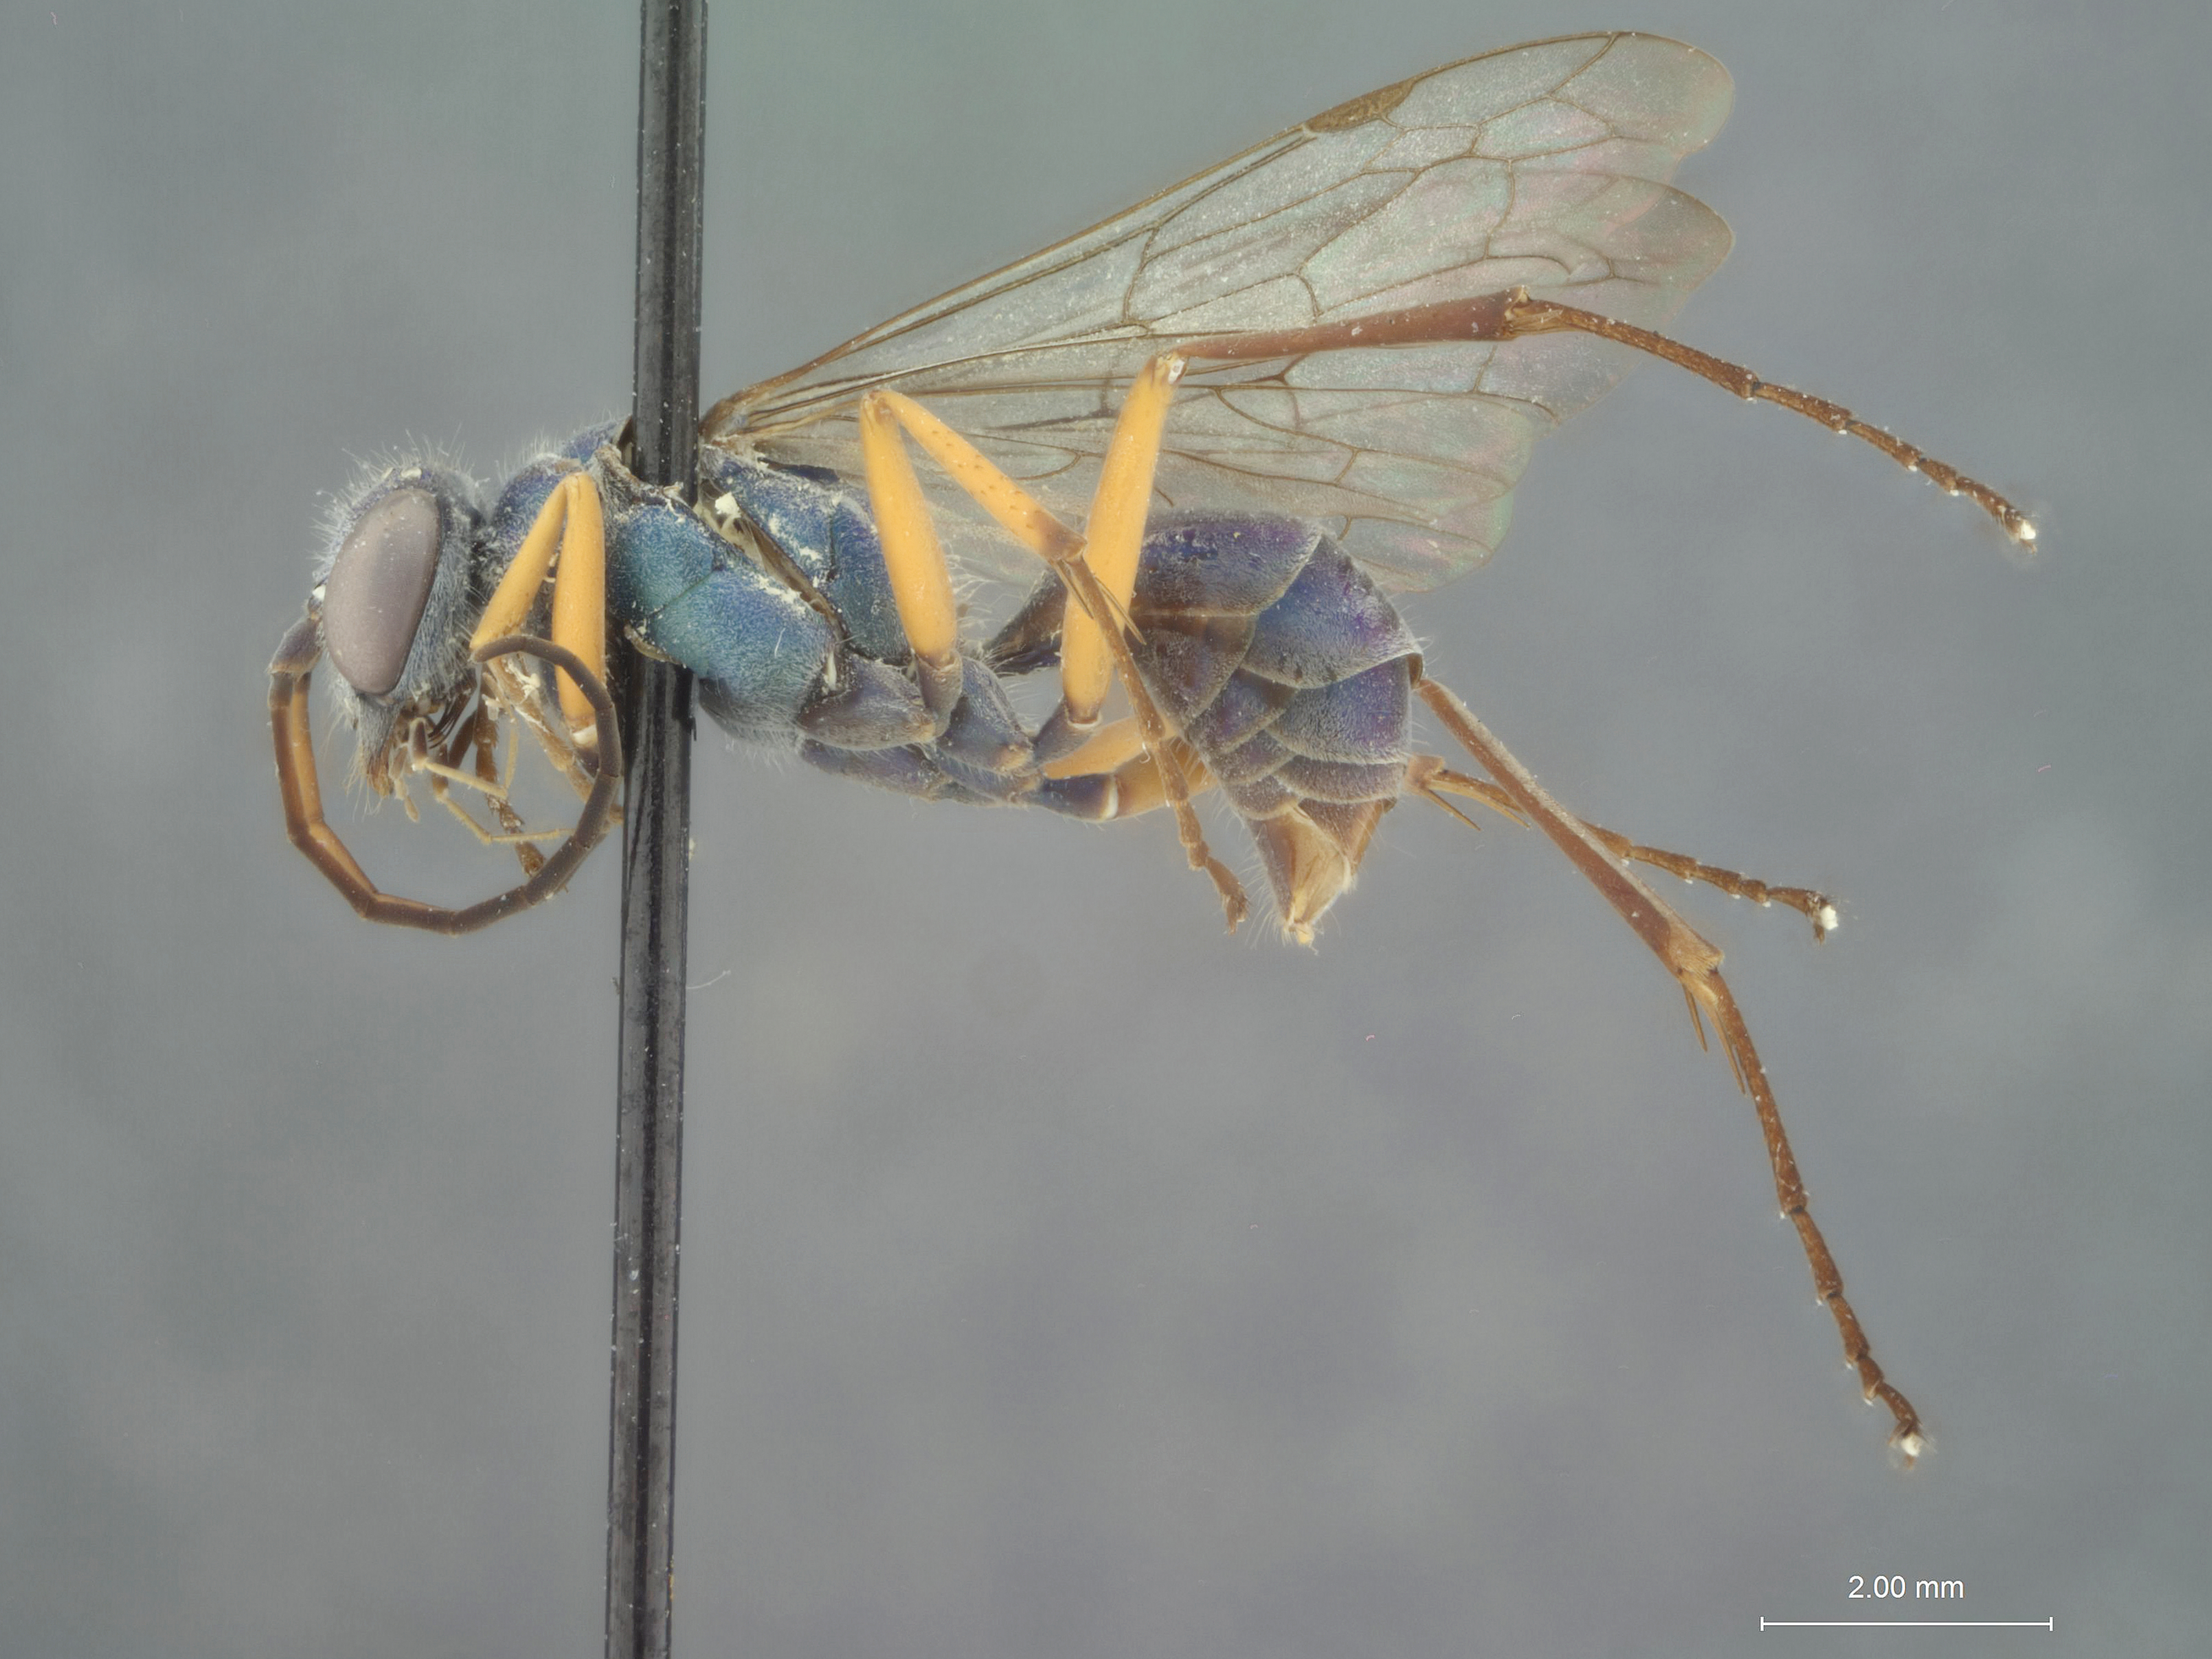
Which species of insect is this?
Auplopus purpureus
